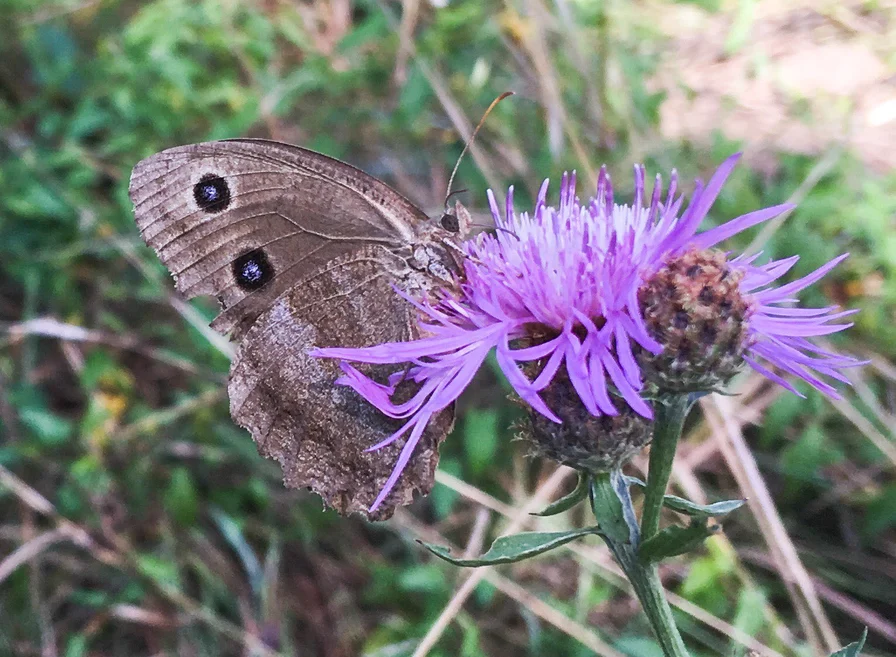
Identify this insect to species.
Minois dryas
